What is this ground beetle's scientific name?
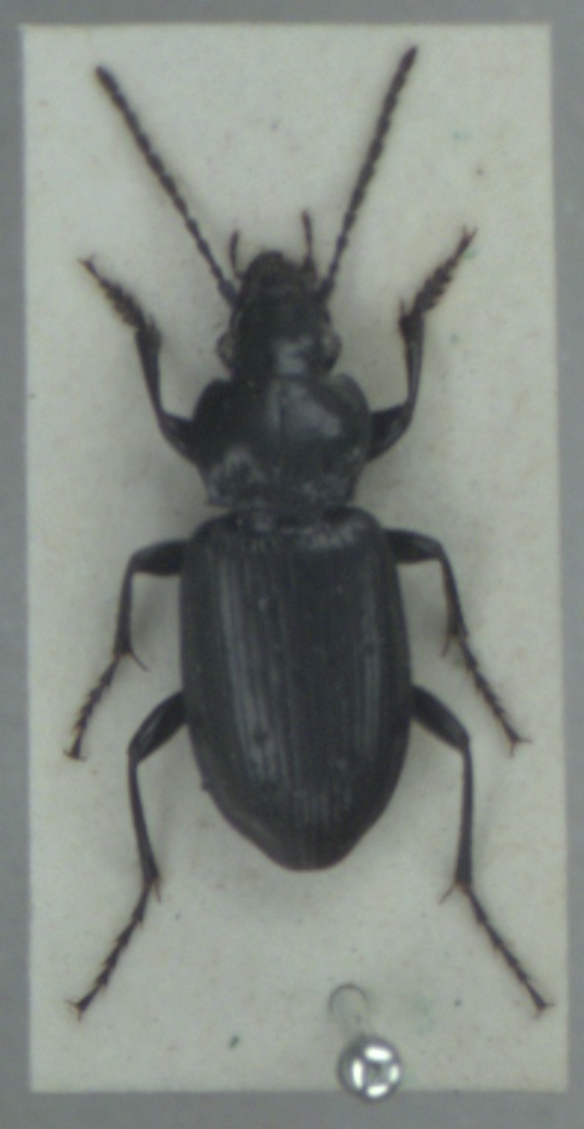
Pterostichus adstrictus
